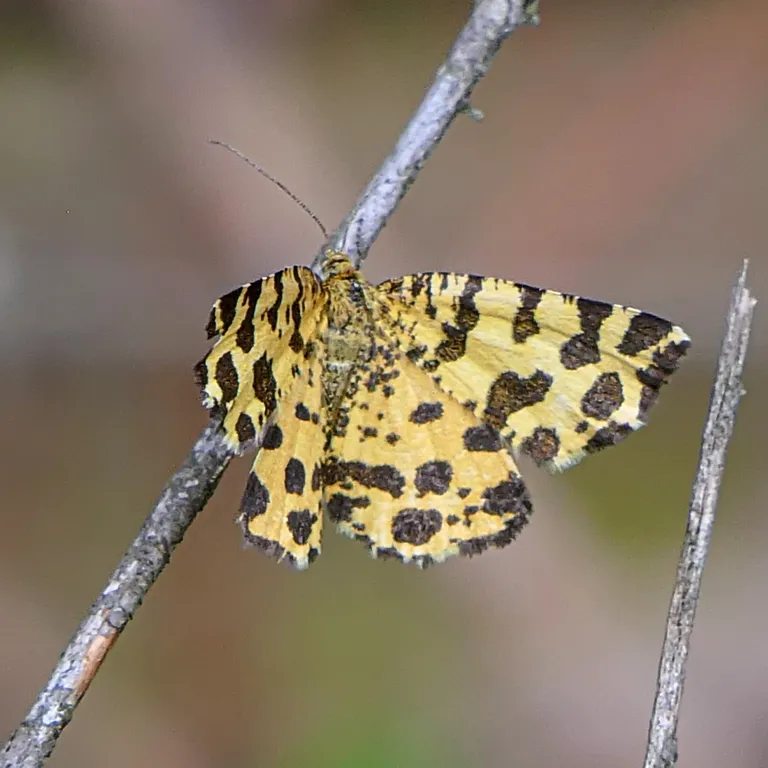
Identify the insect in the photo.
Pseudopanthera macularia
